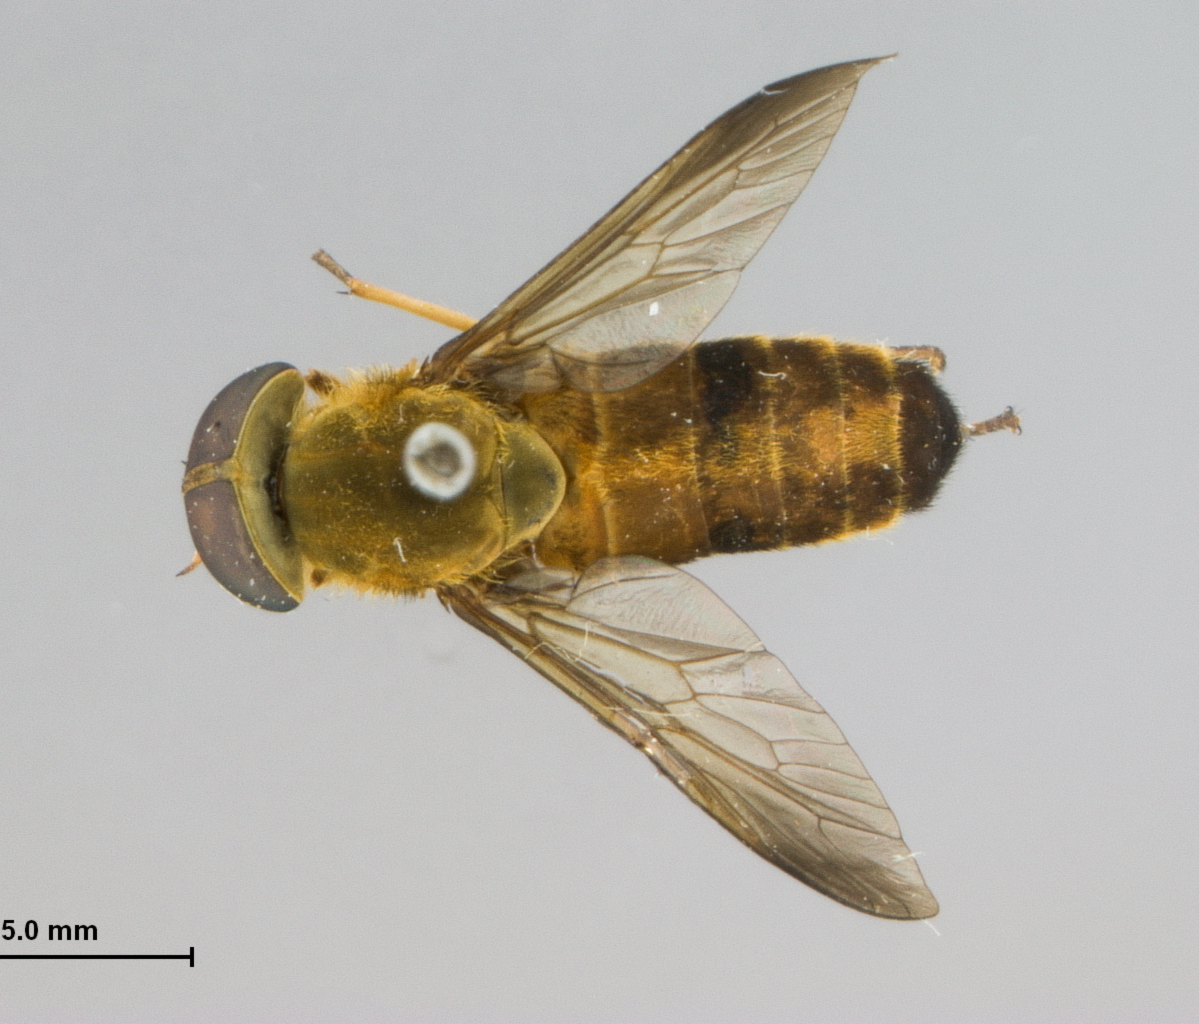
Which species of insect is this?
Tabanus subhybridus
